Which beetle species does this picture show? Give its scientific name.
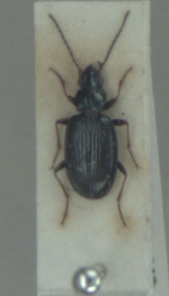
Bembidion tibiale
